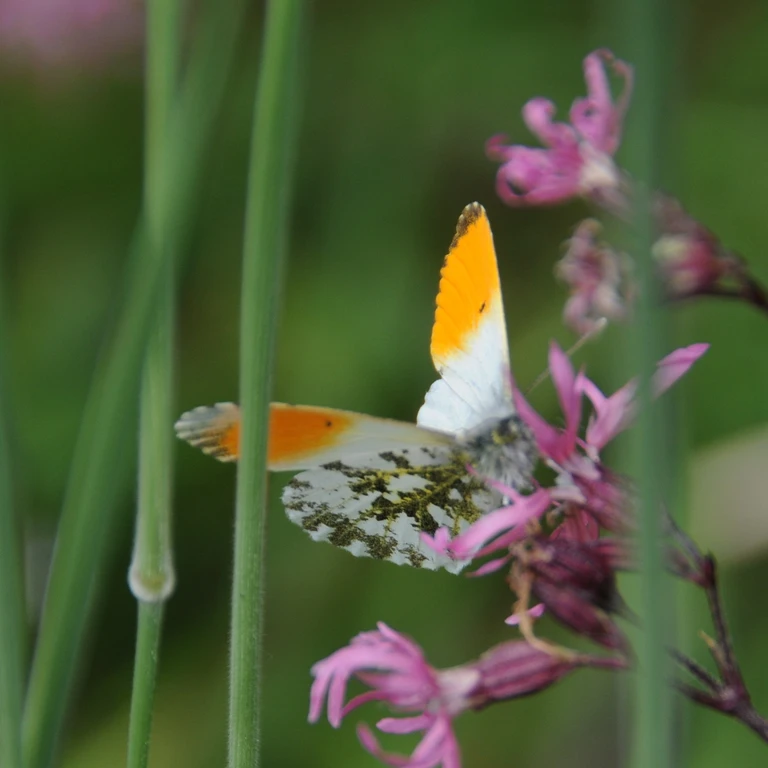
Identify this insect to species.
Anthocharis cardamines
